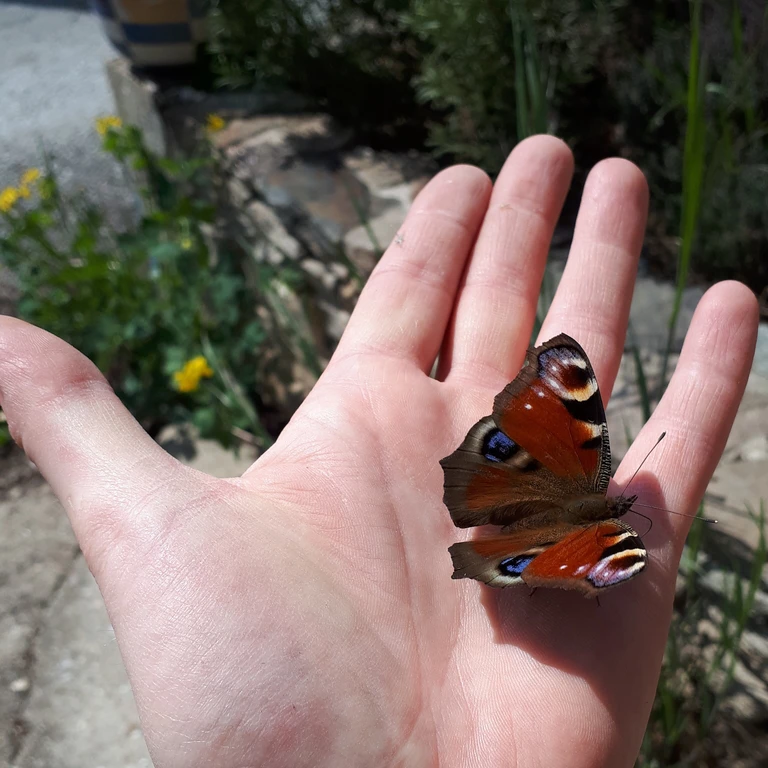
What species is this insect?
Aglais io
